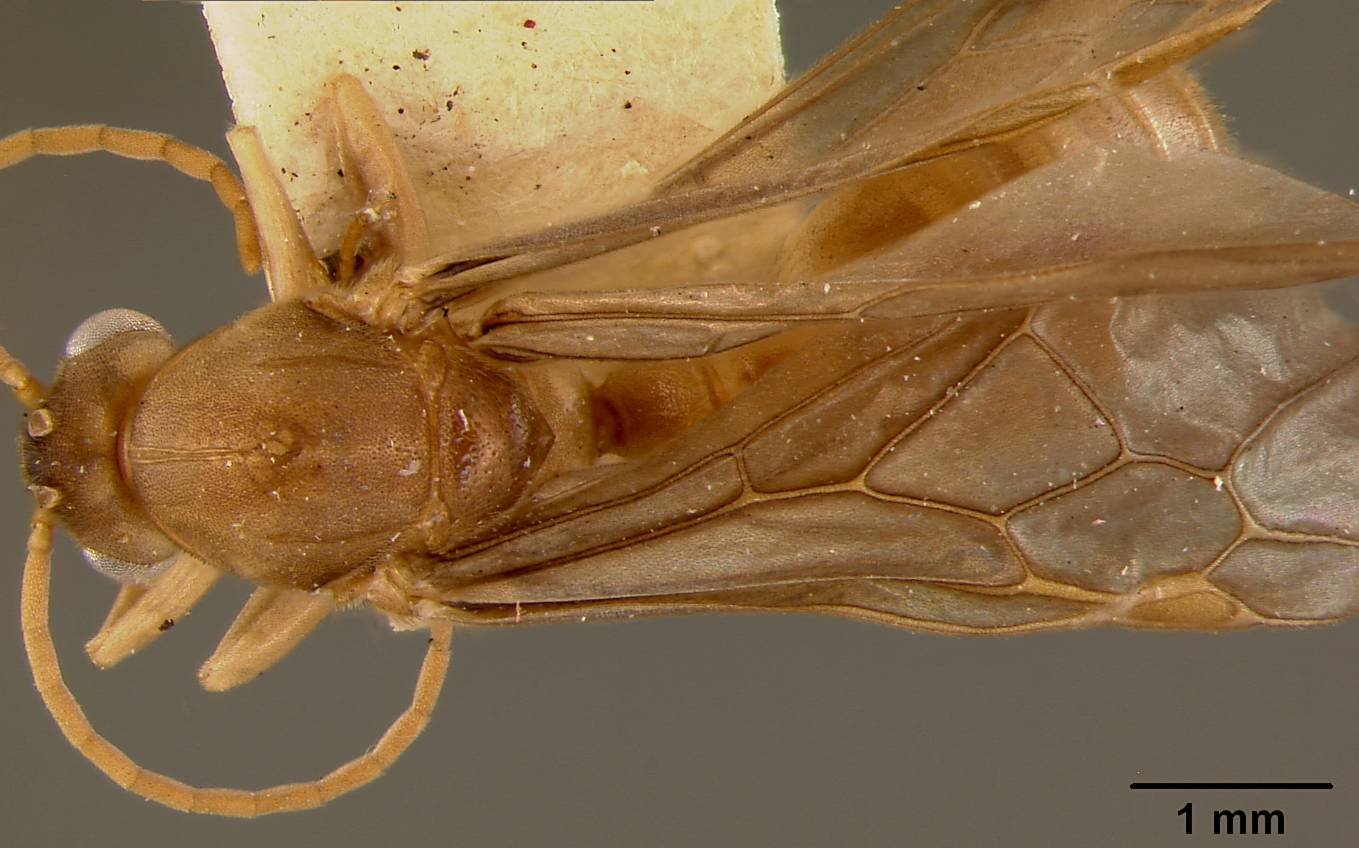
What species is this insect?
Carebara osborni
